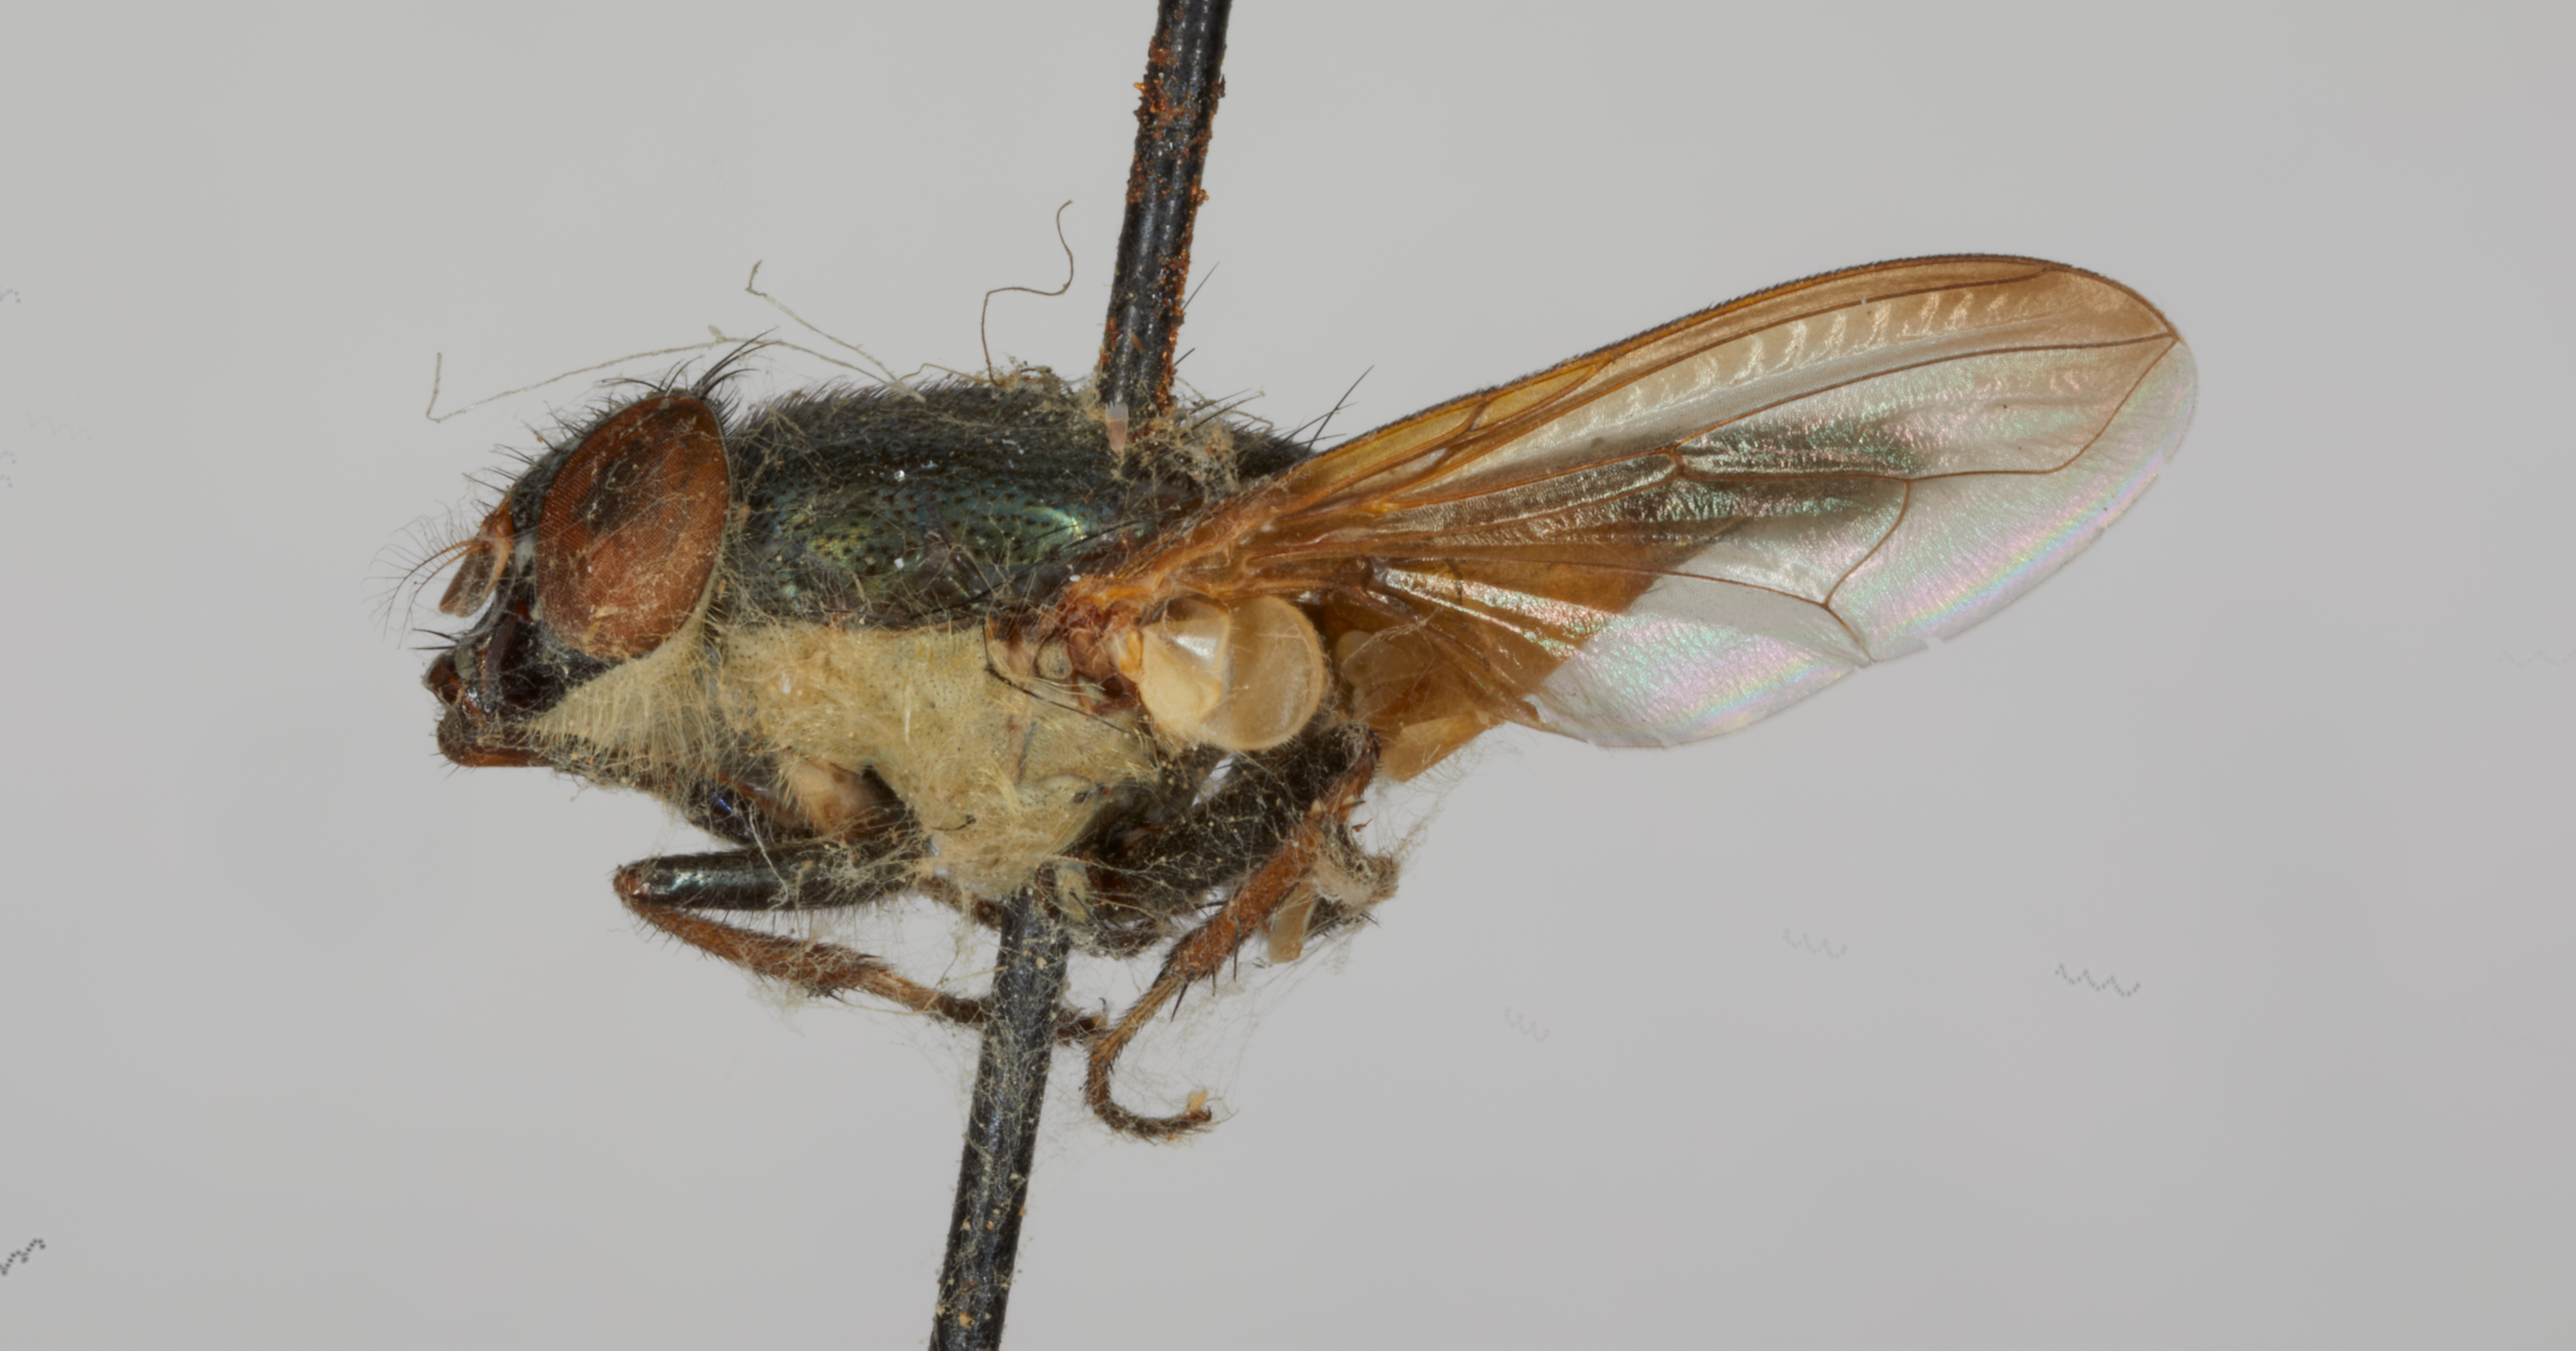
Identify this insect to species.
Idiella mandarina (also Idiella floccosa)
